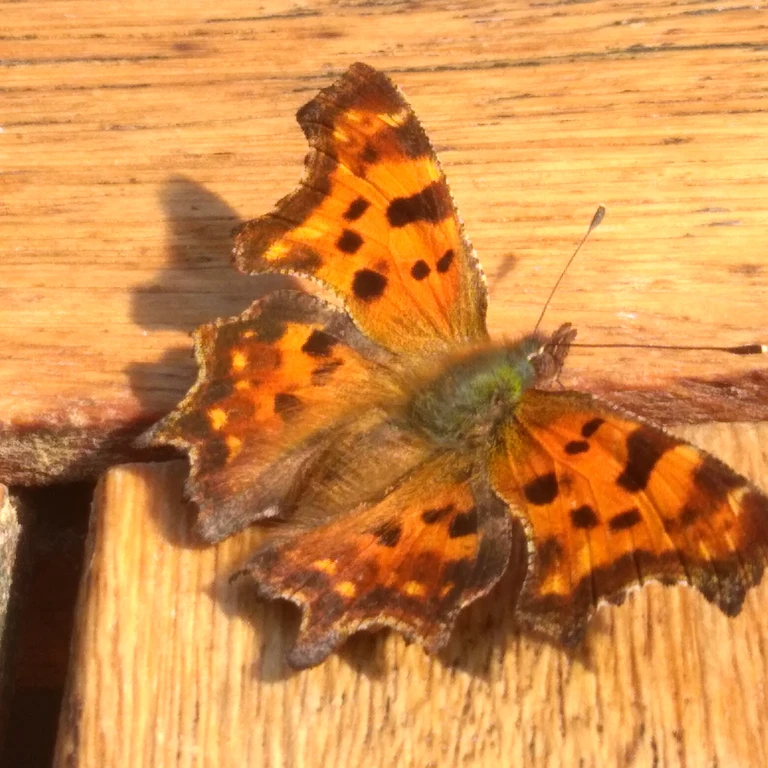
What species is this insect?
Polygonia c-album
